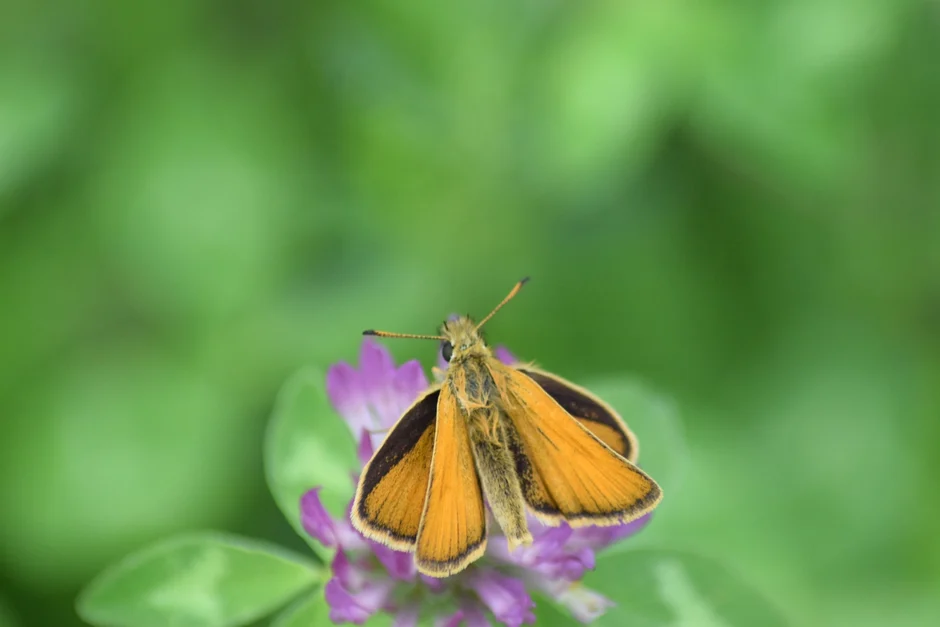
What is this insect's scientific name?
Thymelicus lineola
